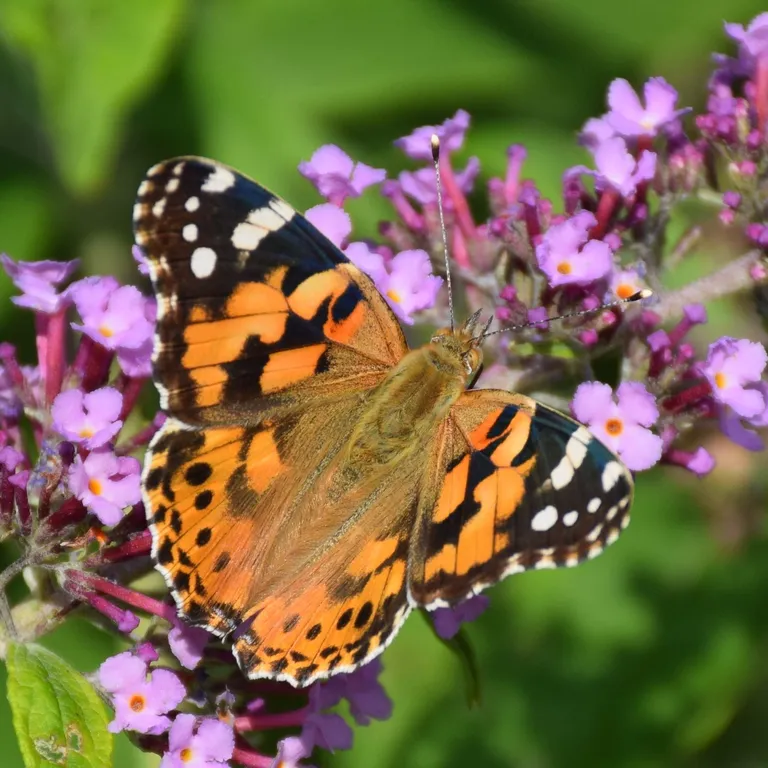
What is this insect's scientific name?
Vanessa cardui
